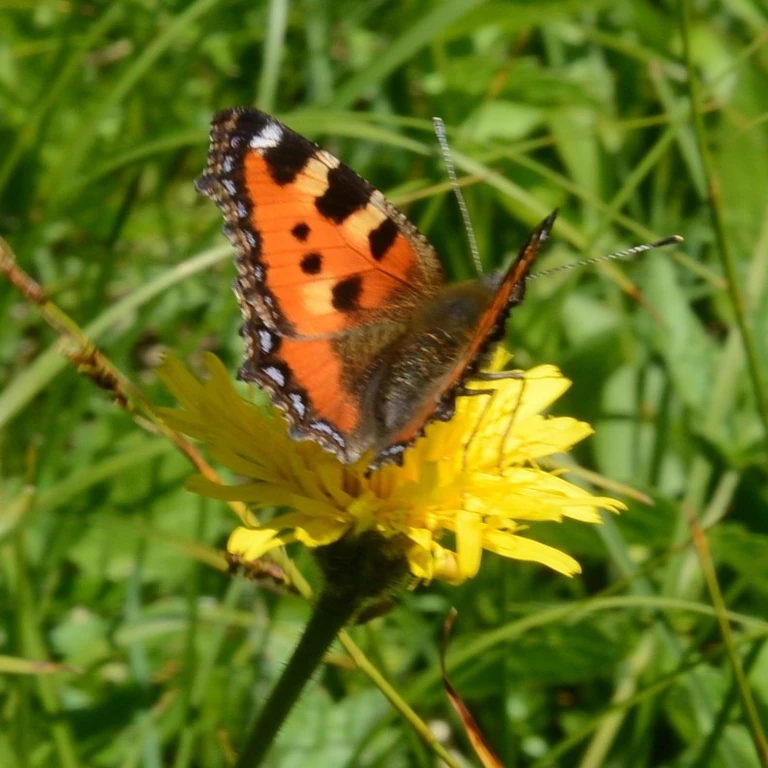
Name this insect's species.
Aglais urticae
